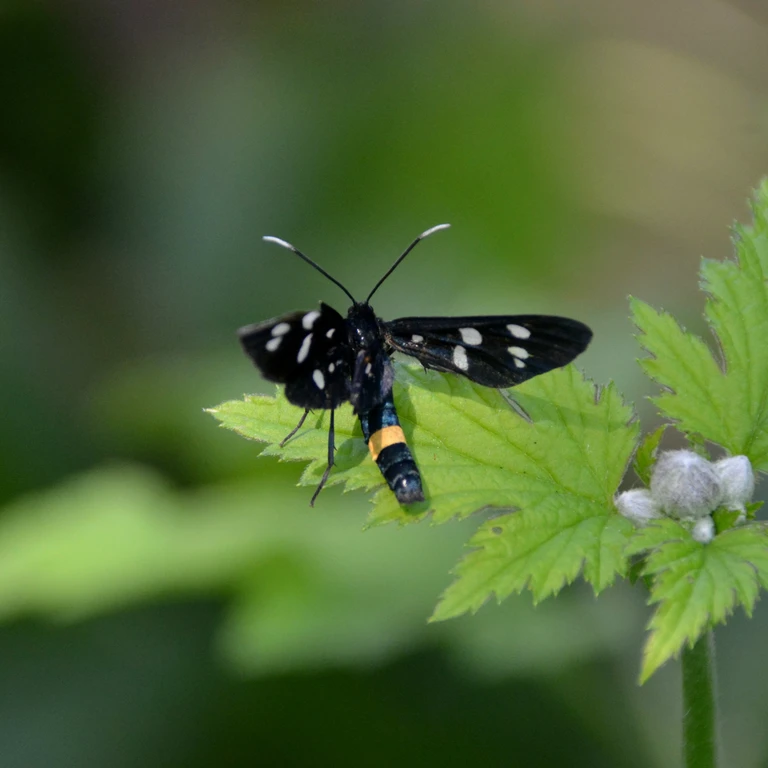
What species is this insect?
Amata phegea
